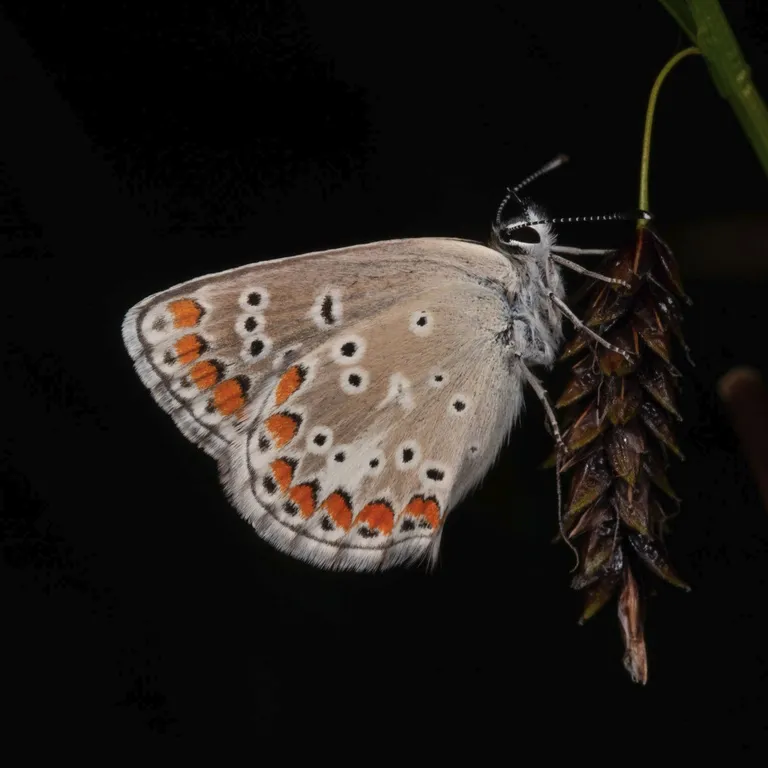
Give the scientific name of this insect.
Aricia agestis/artaxerxes
